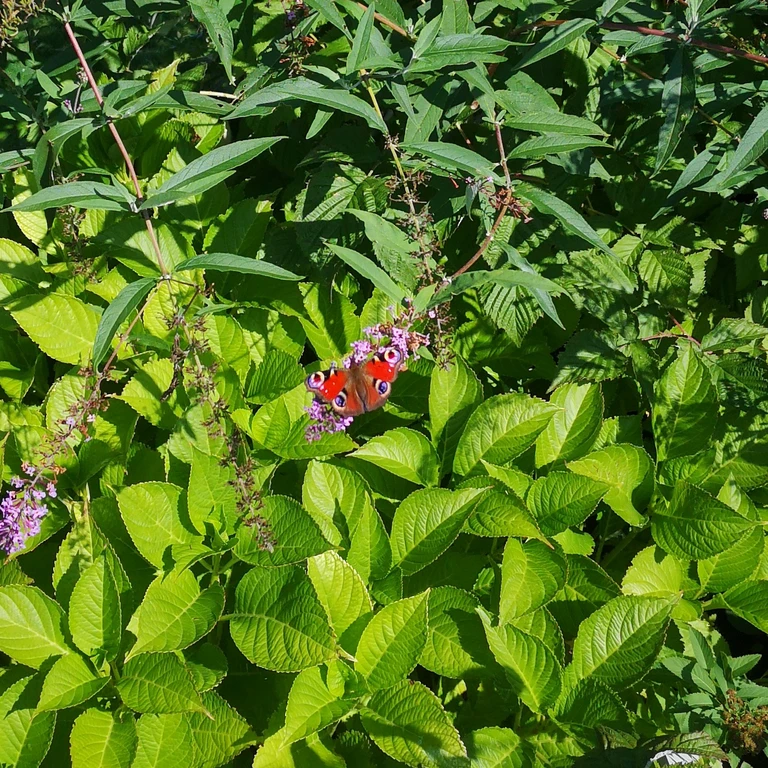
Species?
Aglais io
